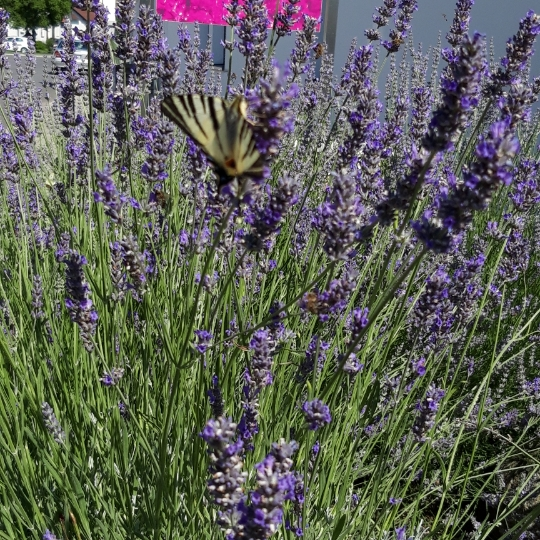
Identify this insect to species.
Iphiclides podalirius
